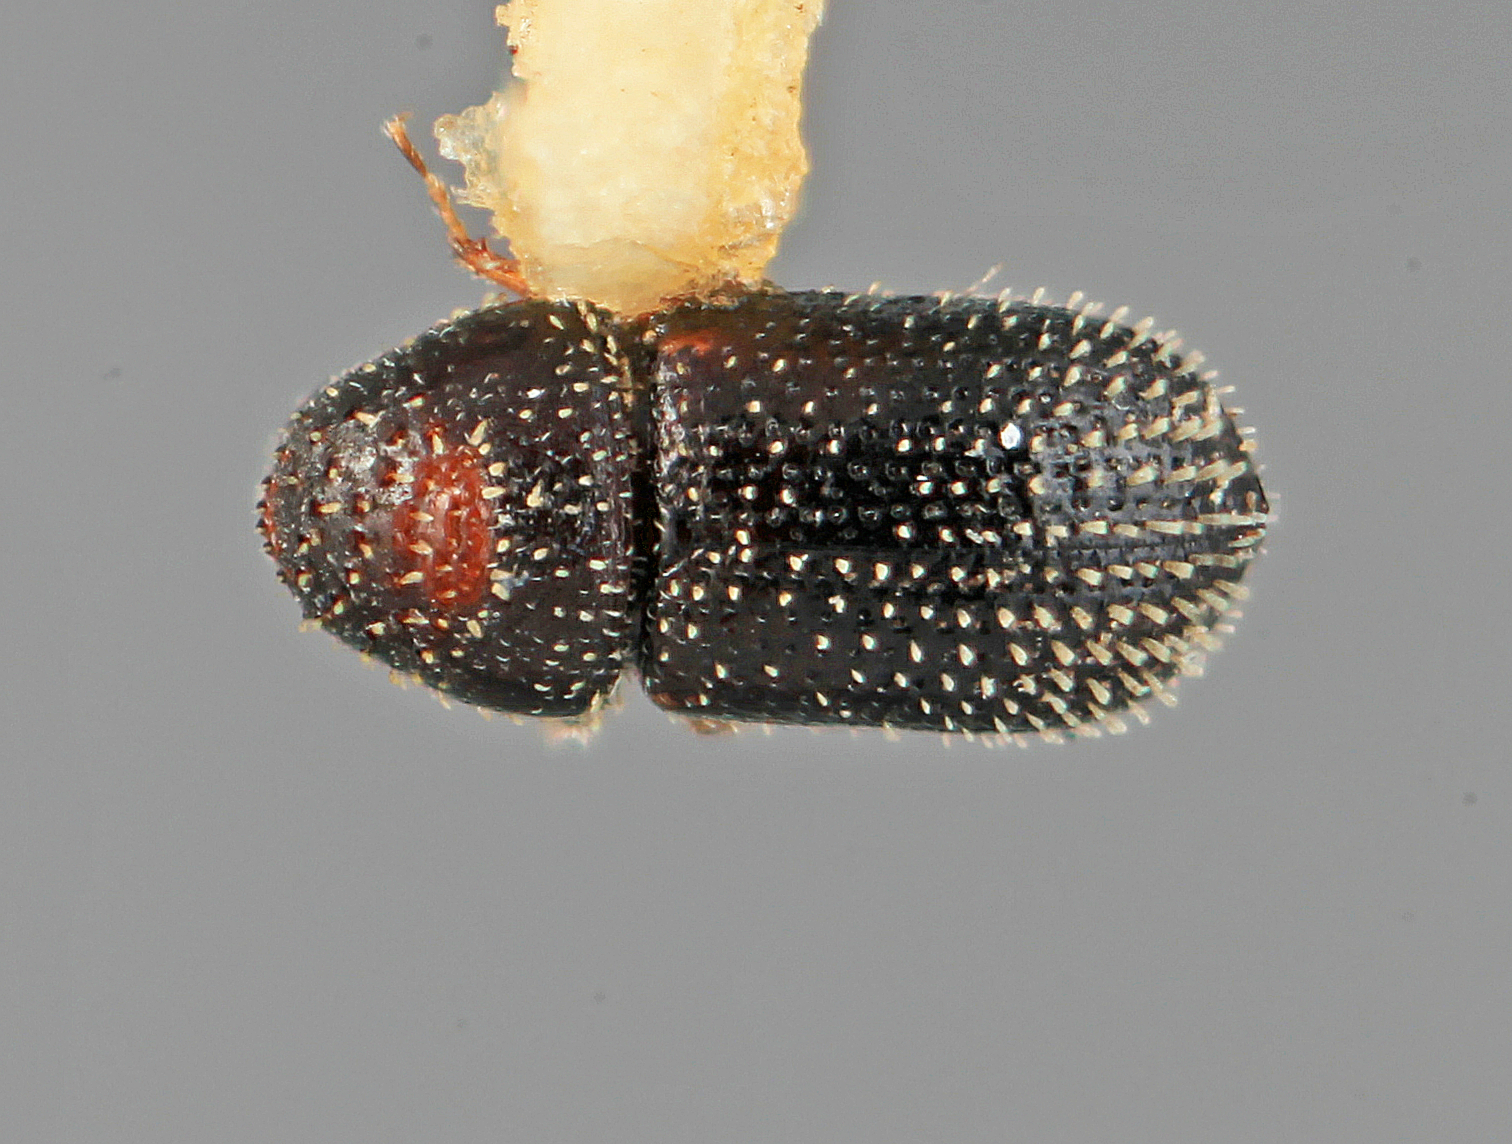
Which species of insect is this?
Pseudothysanoes furvatus
